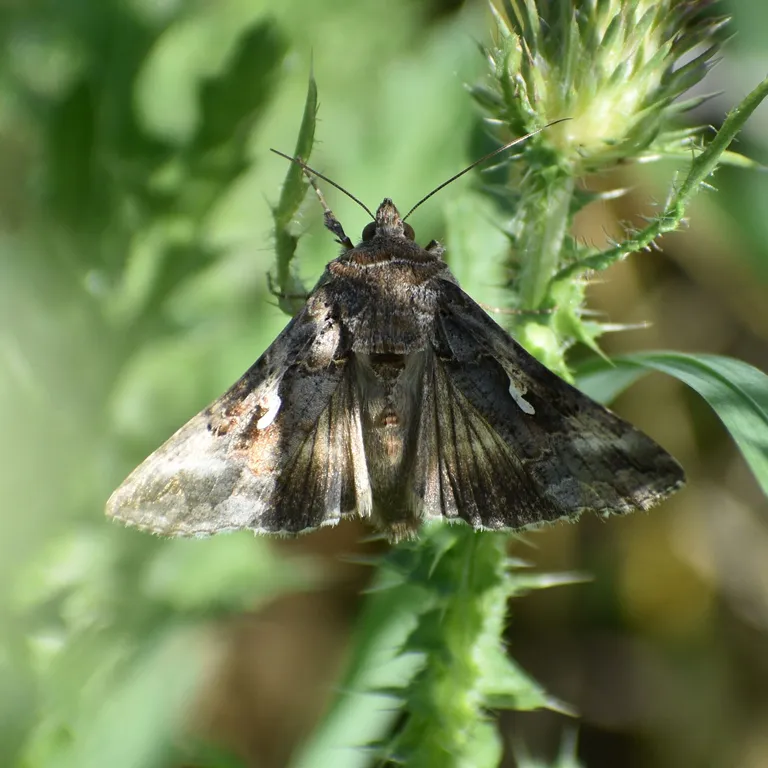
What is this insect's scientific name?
Autographa gamma
